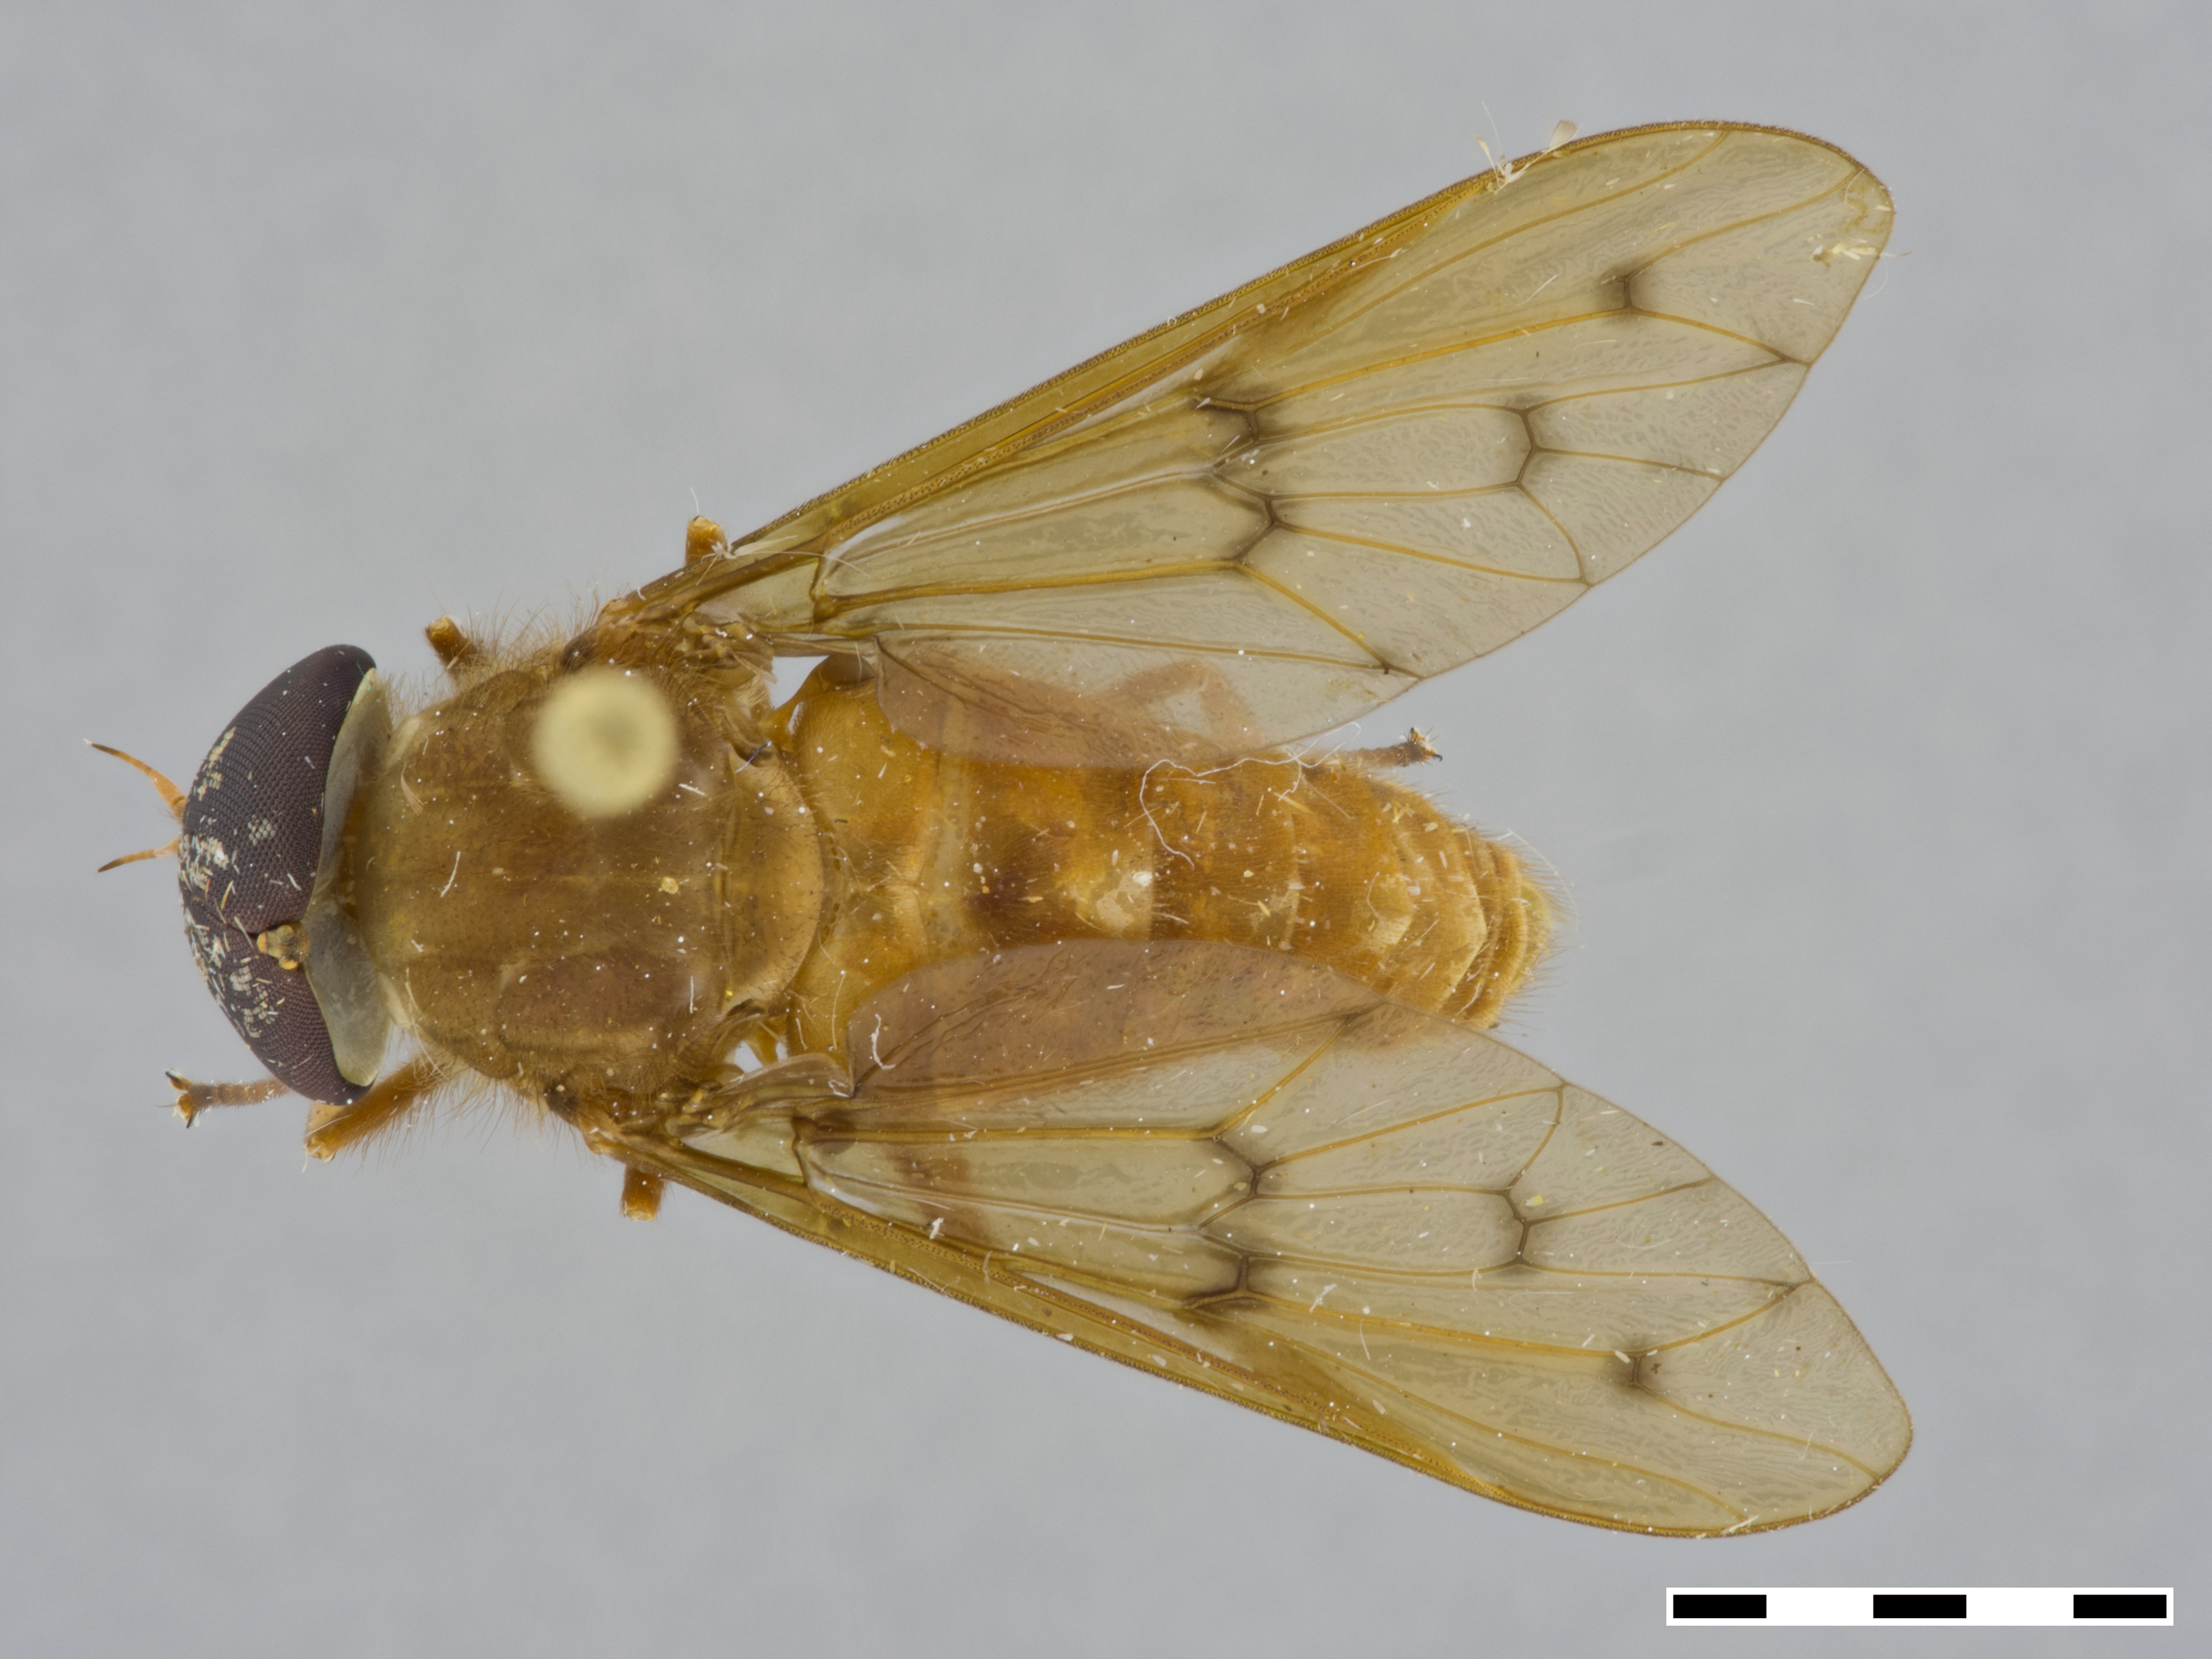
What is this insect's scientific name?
Aegophagamyia chopardi
